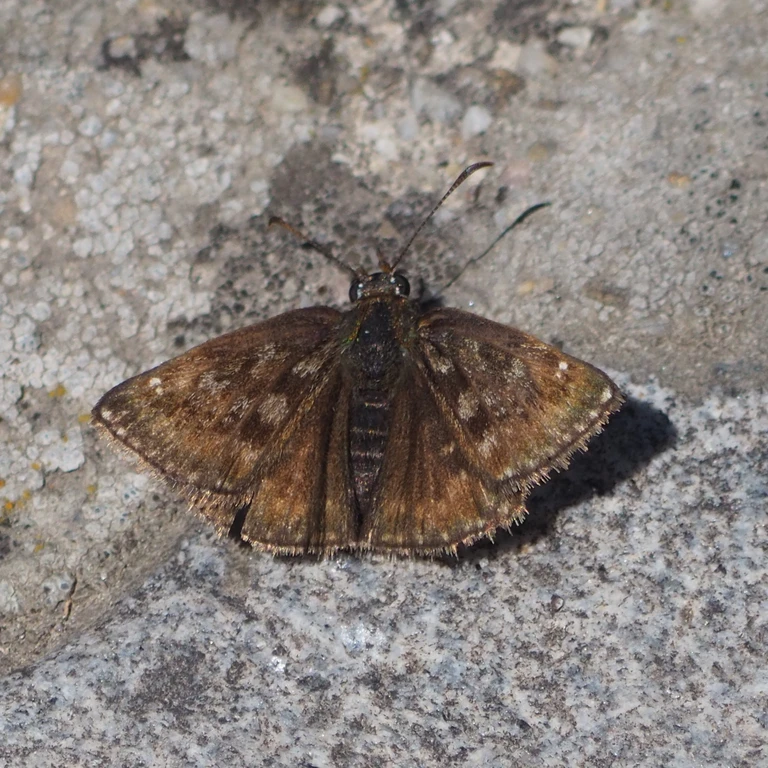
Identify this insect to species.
Erynnis tages
